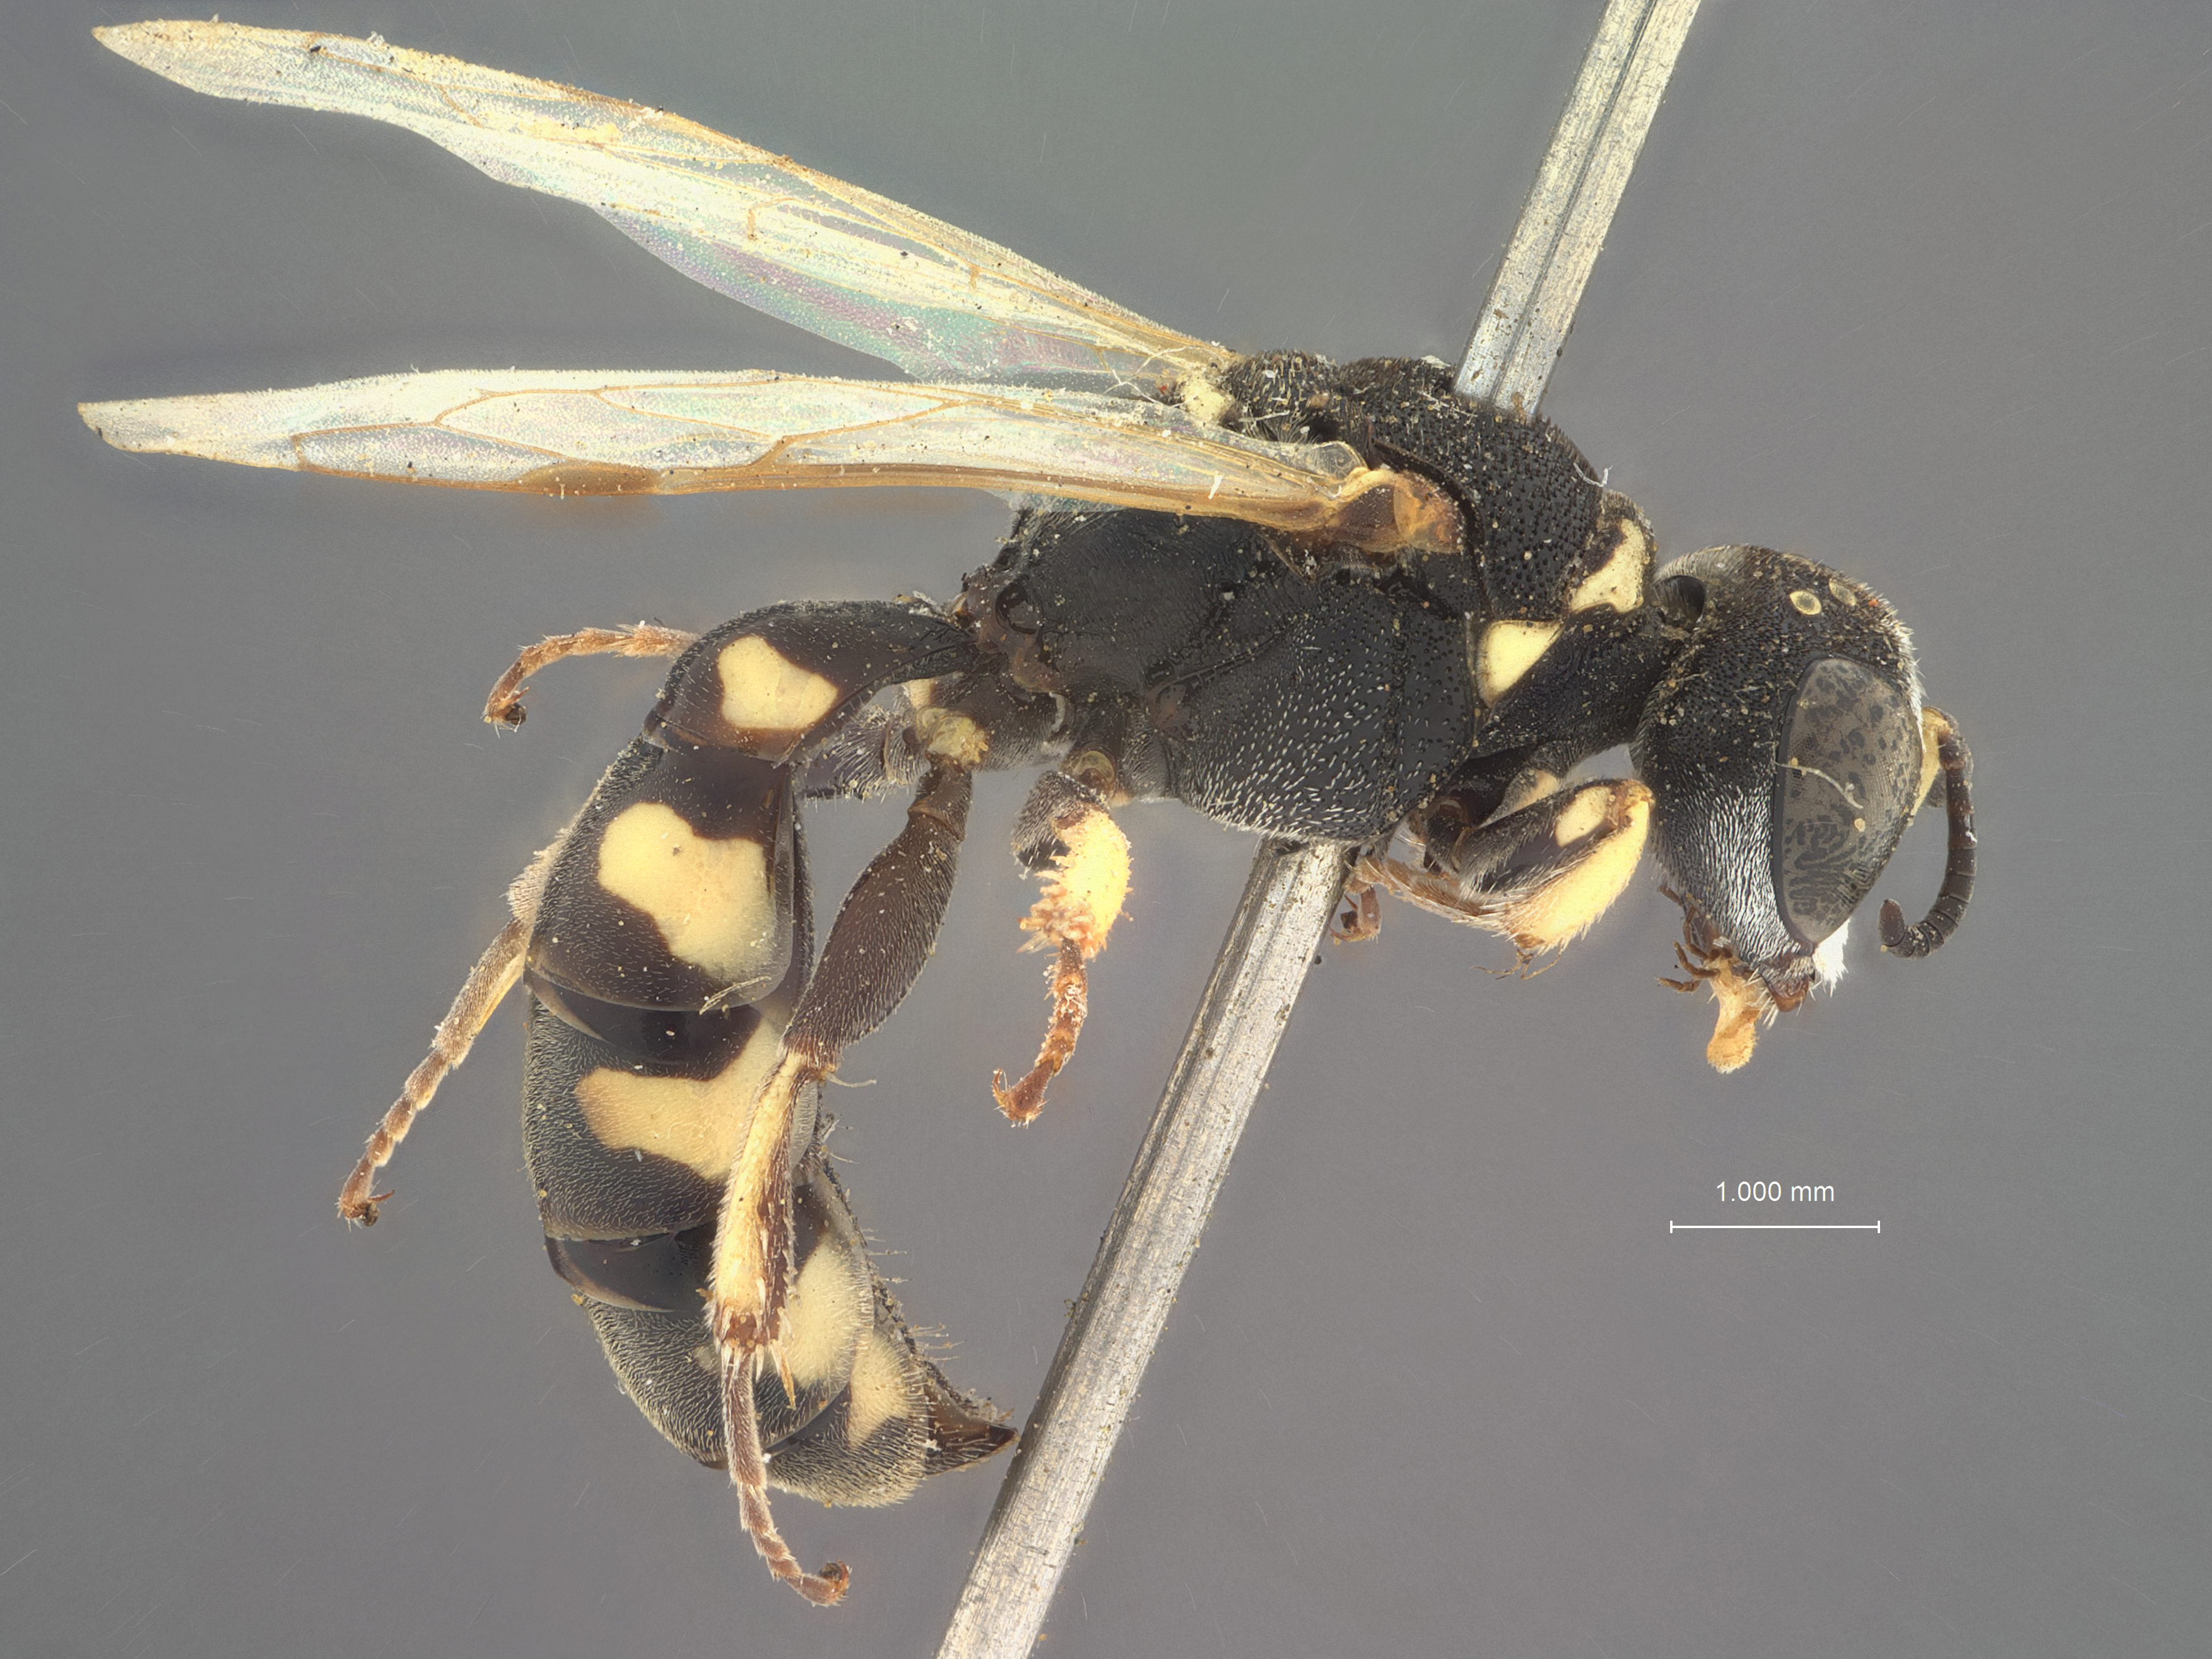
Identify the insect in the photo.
Crabro lacteipennis
